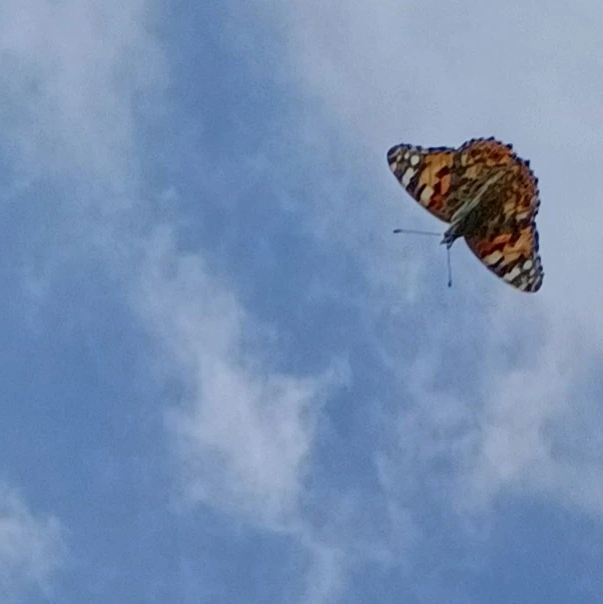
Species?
Vanessa cardui
